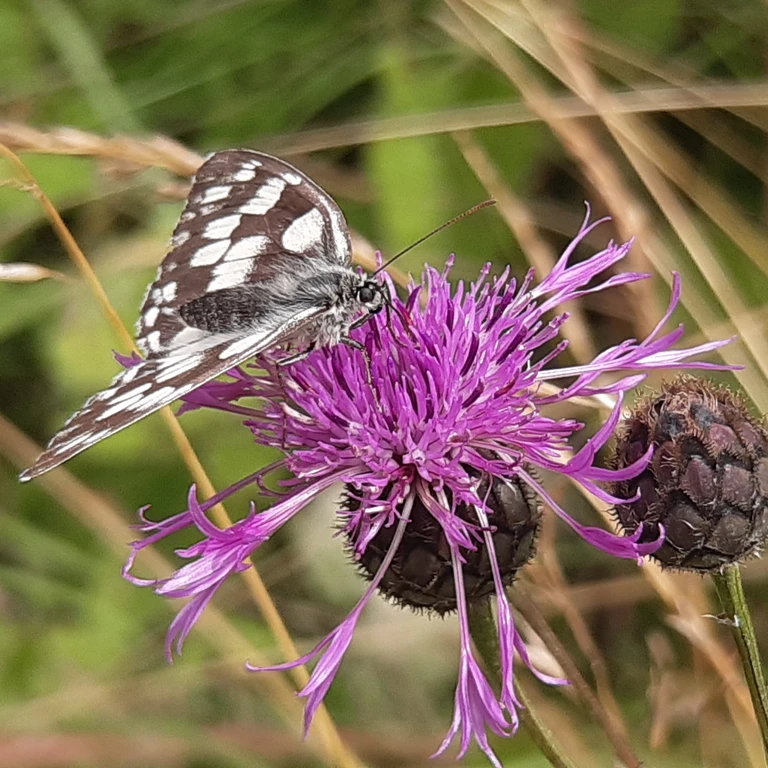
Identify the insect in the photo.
Melanargia galathea
